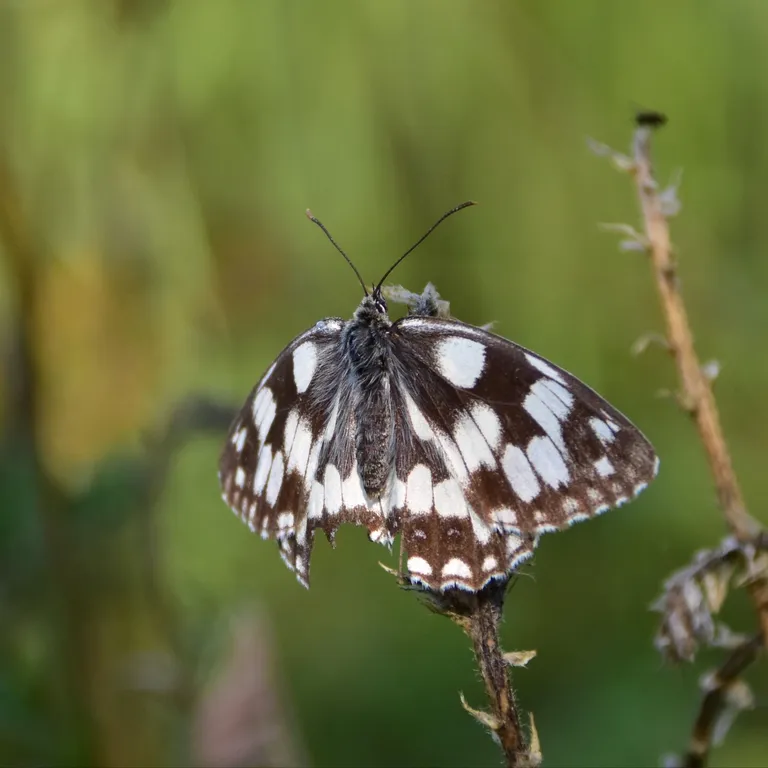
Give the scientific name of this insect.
Melanargia galathea
